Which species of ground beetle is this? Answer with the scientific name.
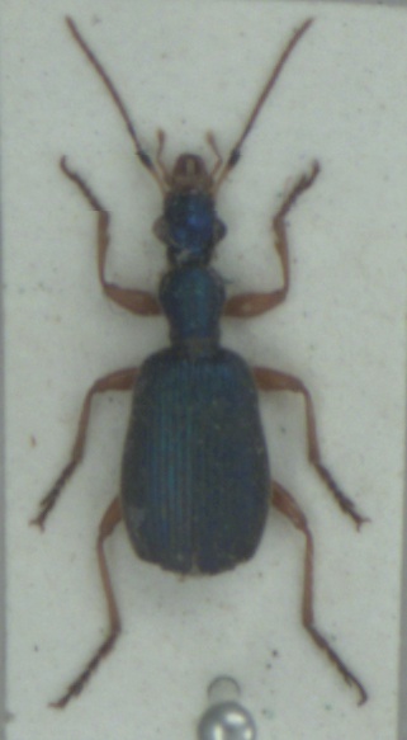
Drypta dentata
